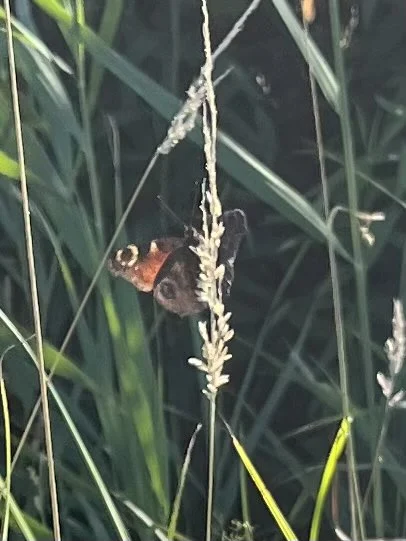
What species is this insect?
Aglais io
